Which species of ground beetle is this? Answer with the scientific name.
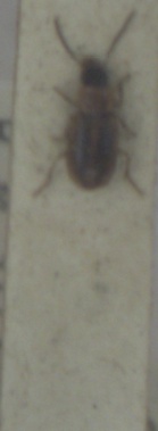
Acupalpus dorsalis
